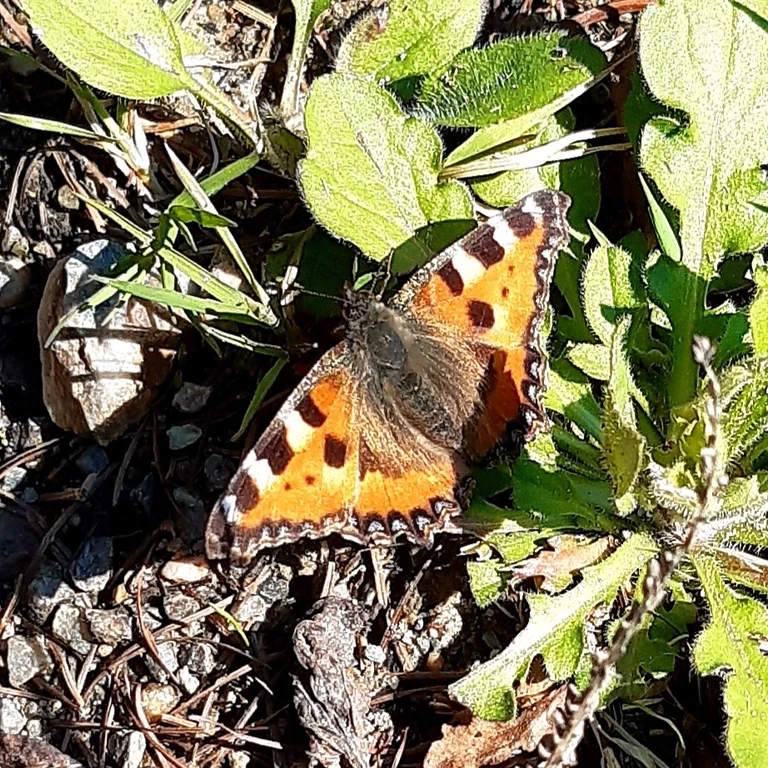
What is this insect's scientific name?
Aglais urticae
